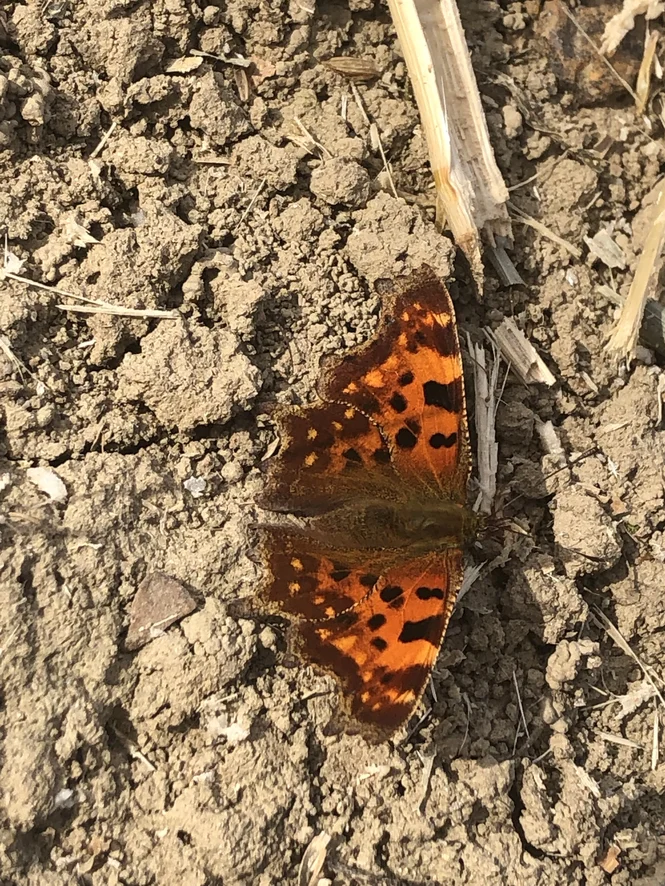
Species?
Polygonia c-album
